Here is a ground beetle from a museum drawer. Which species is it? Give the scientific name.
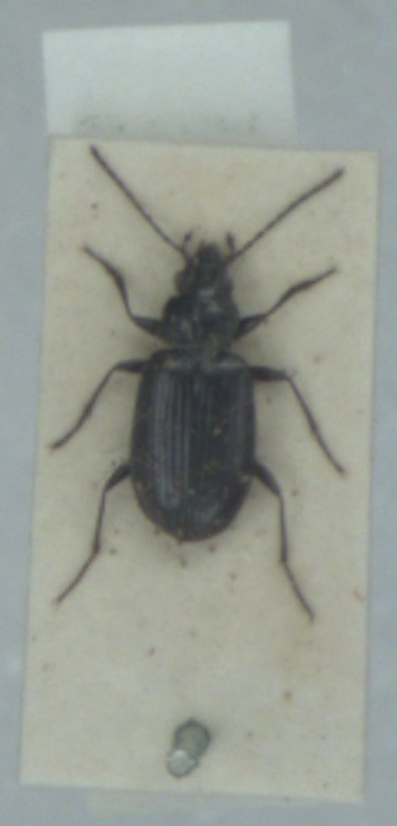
Bembidion prasinum
